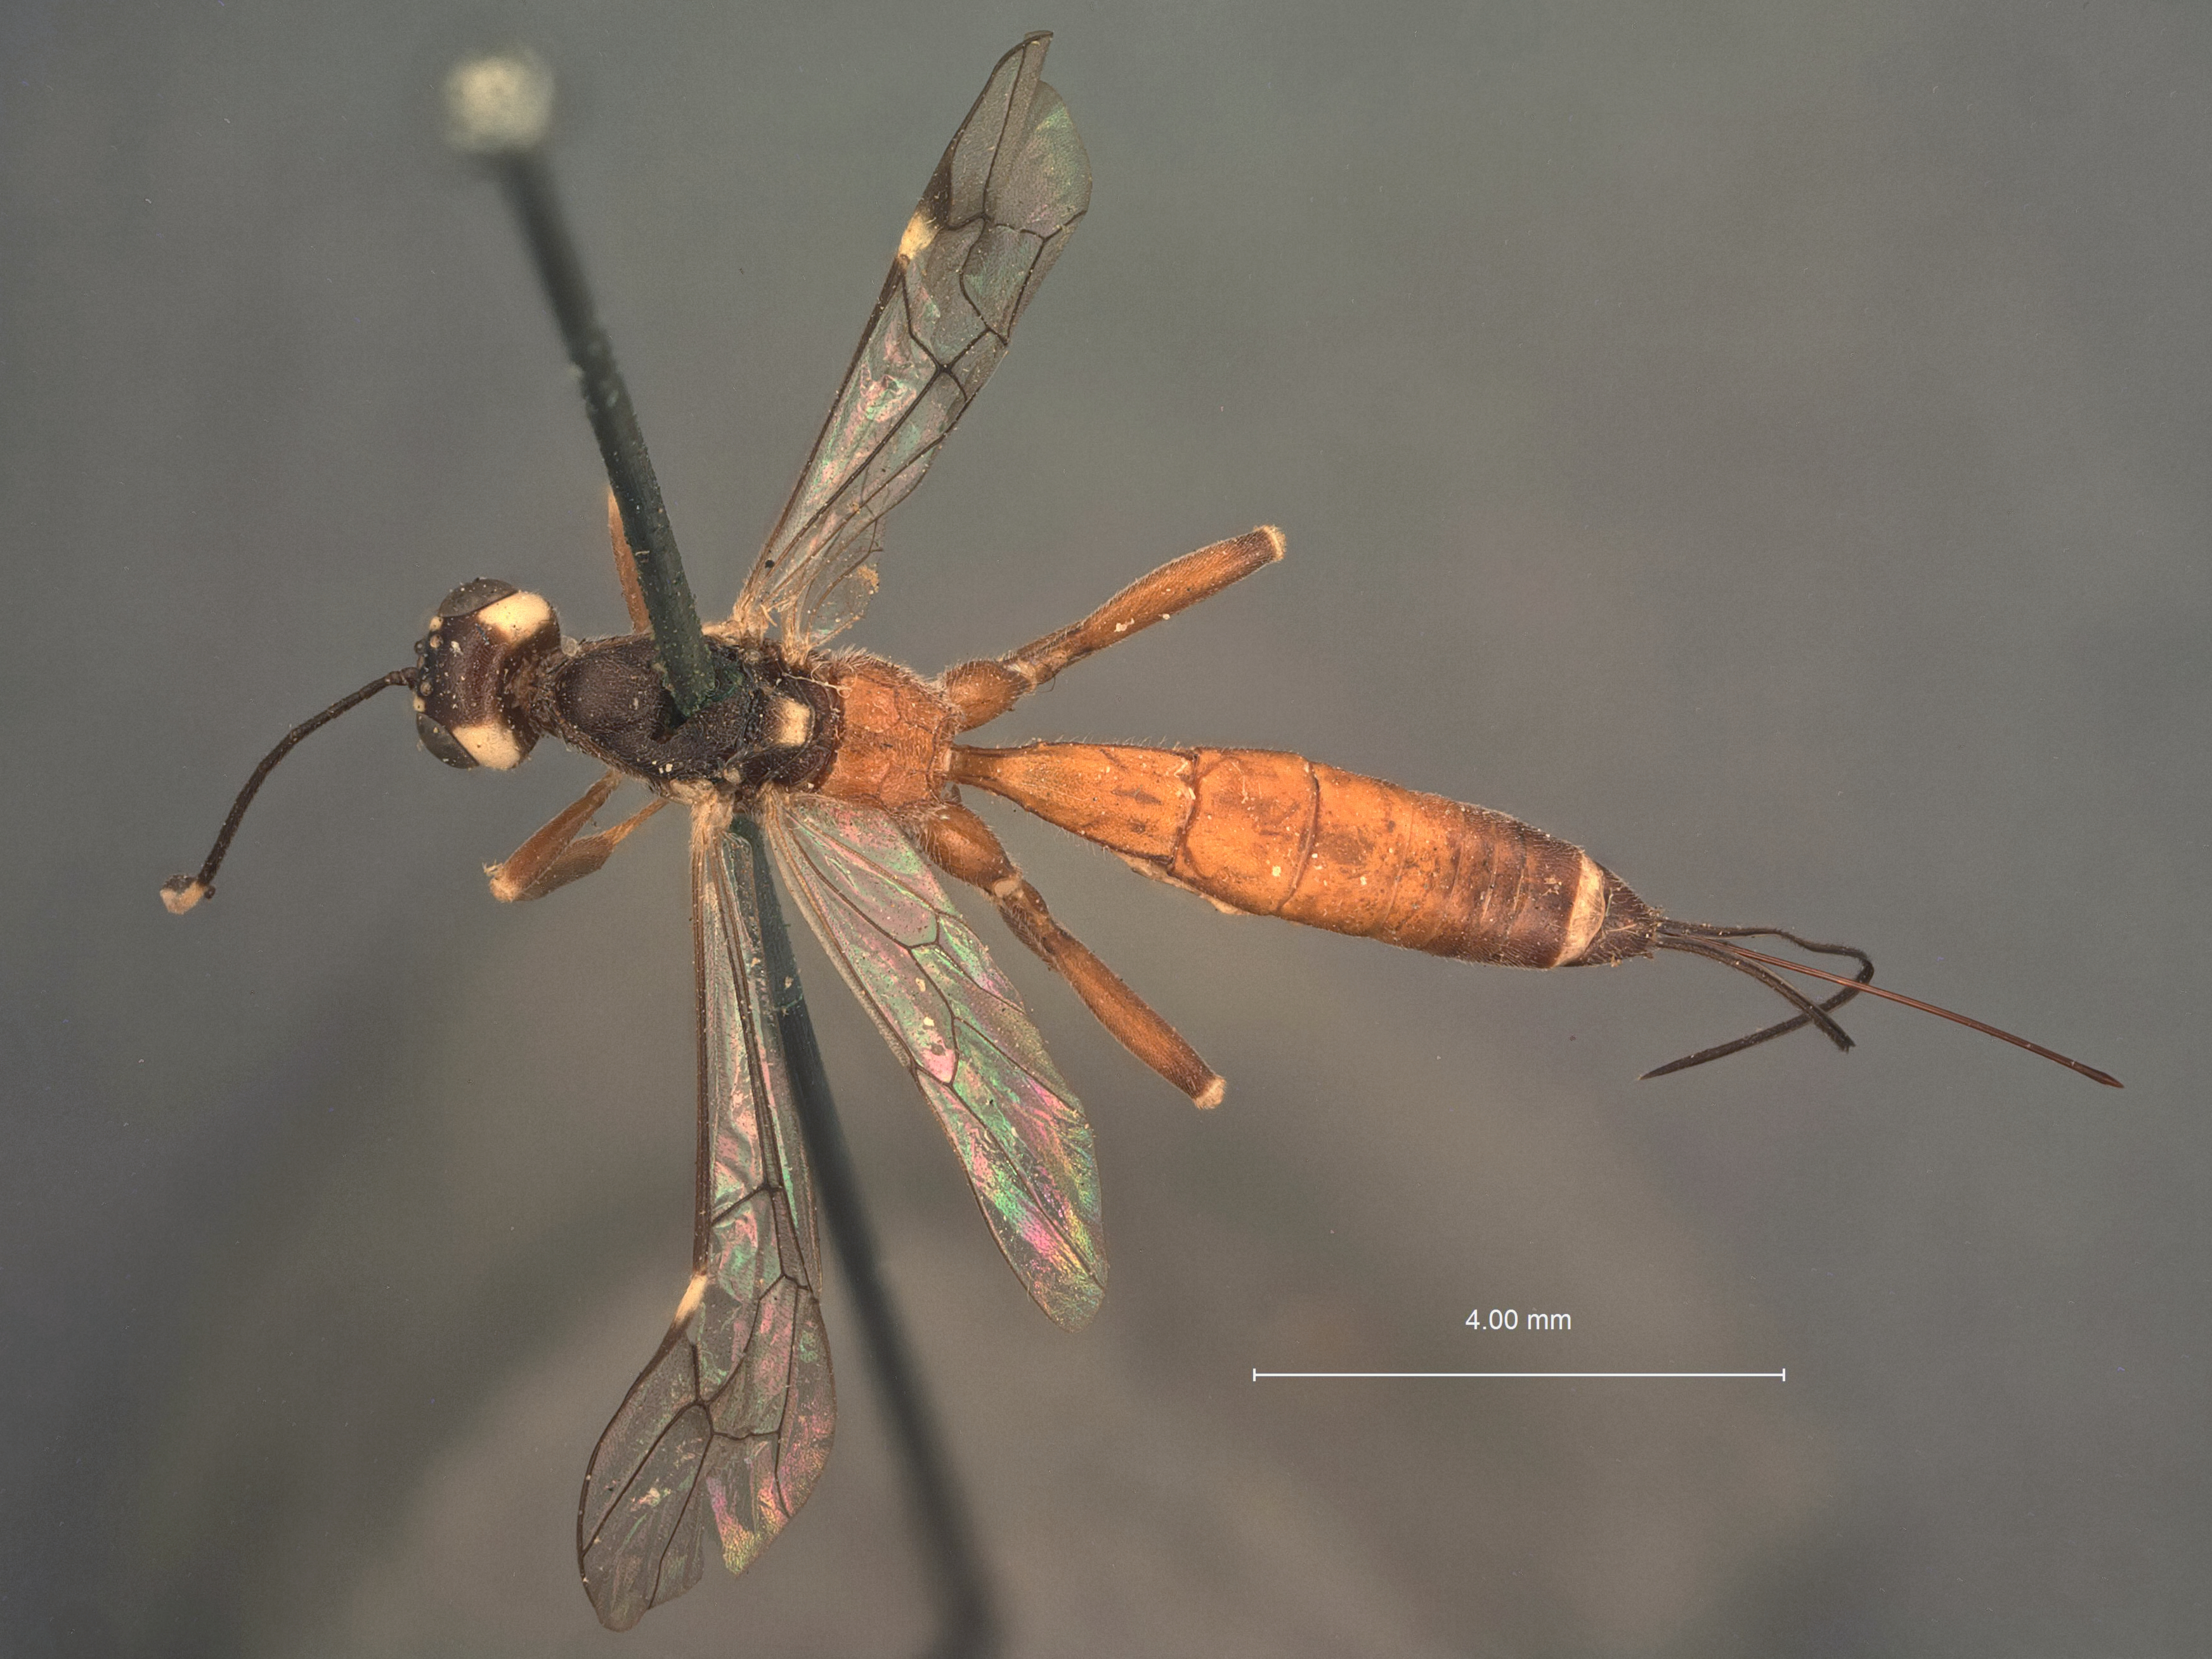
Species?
Xylonomus pulcher
